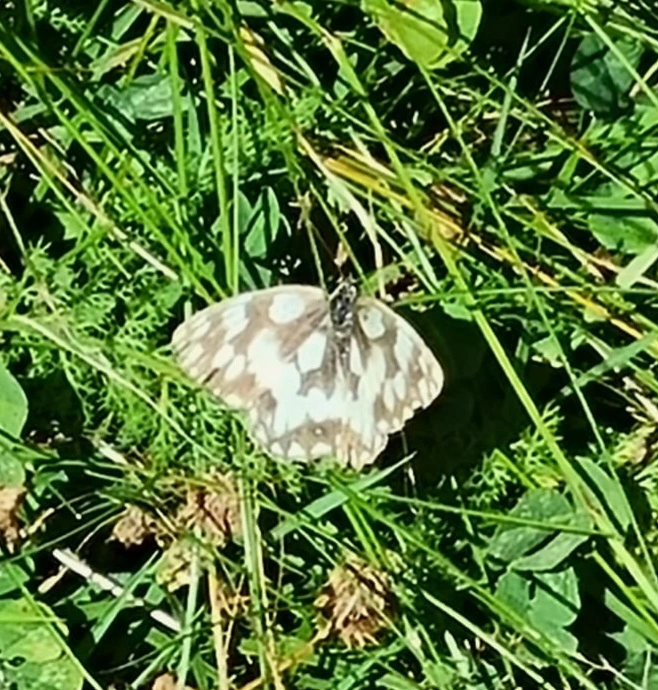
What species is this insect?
Melanargia galathea
